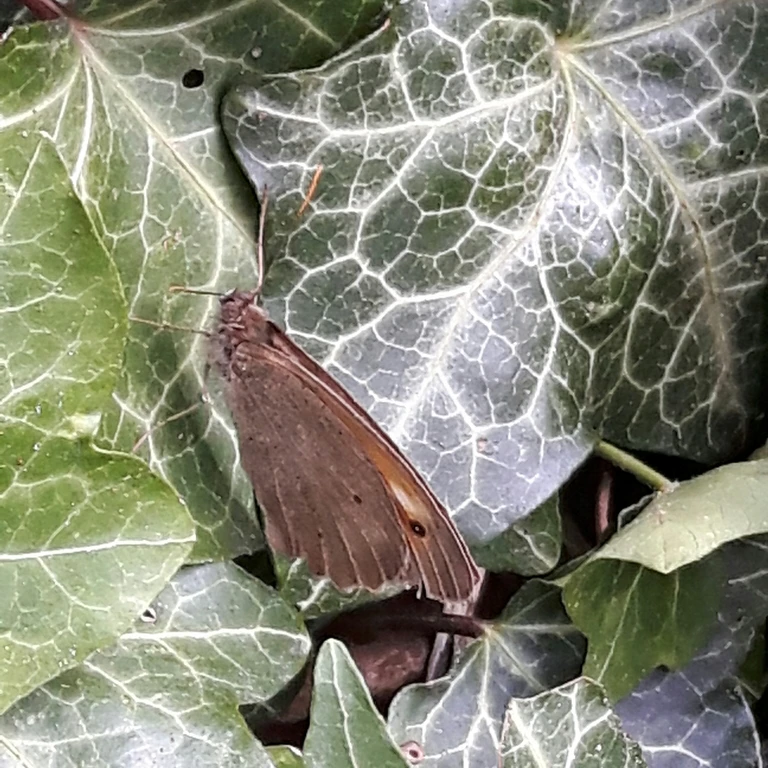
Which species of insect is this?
Maniola jurtina
